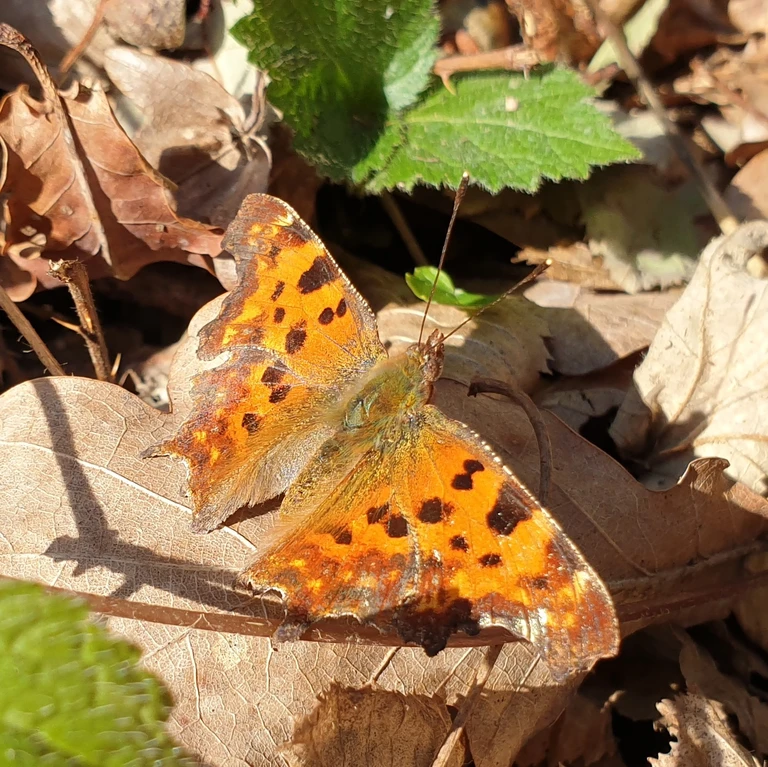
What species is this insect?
Polygonia c-album
